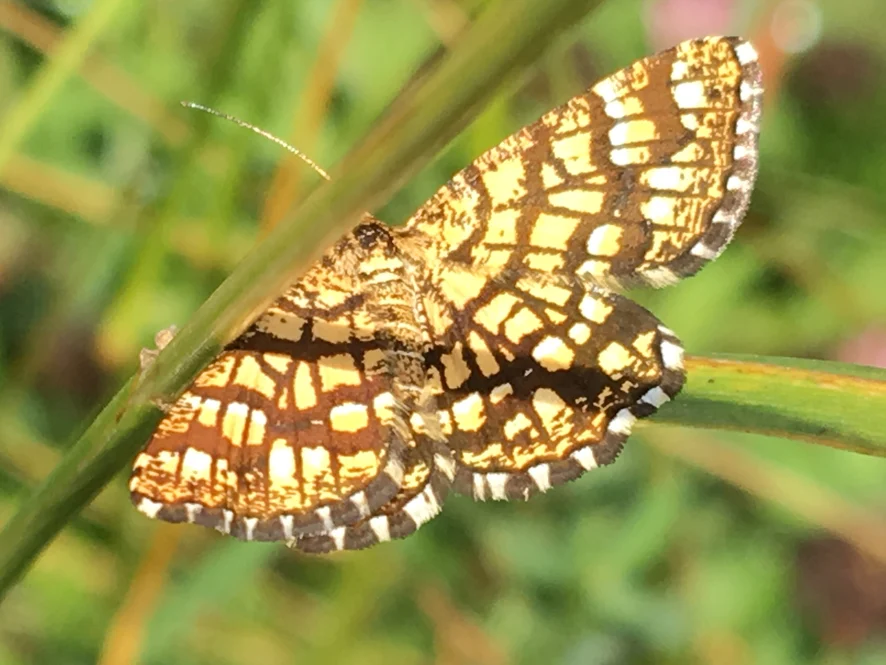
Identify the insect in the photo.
Chiasmia clathrata
